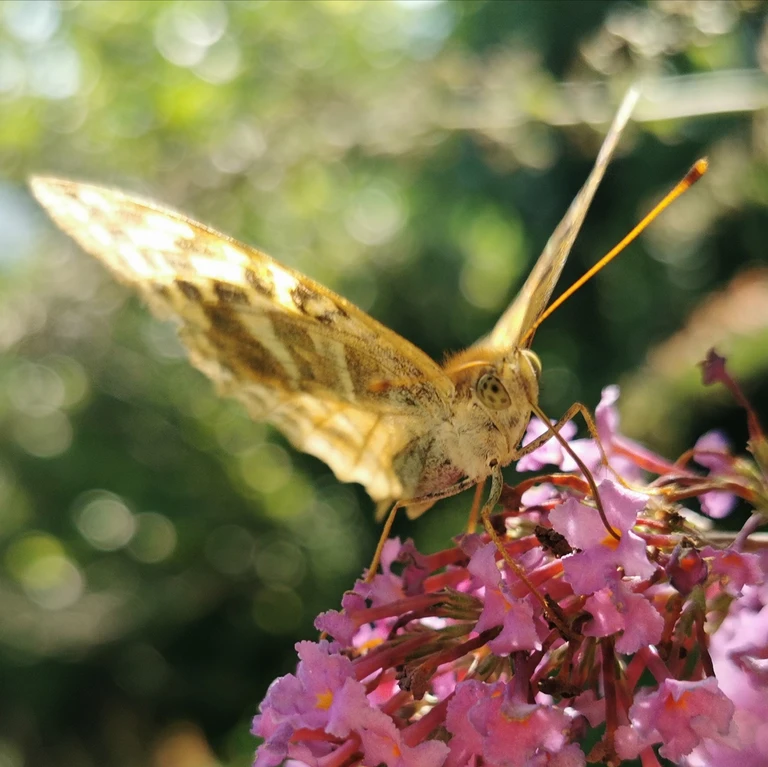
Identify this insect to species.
Argynnis paphia
